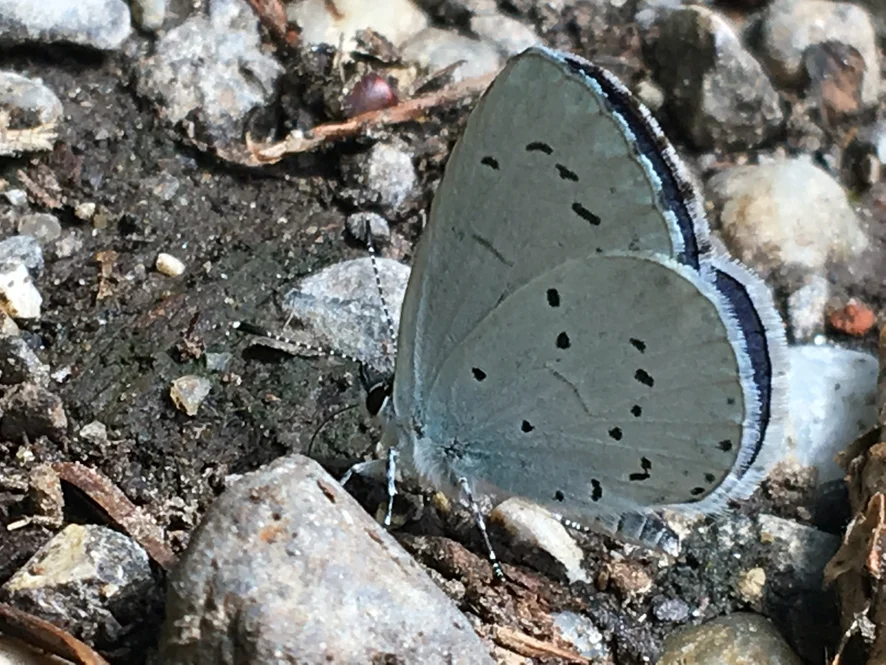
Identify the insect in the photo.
Celastrina argiolus
